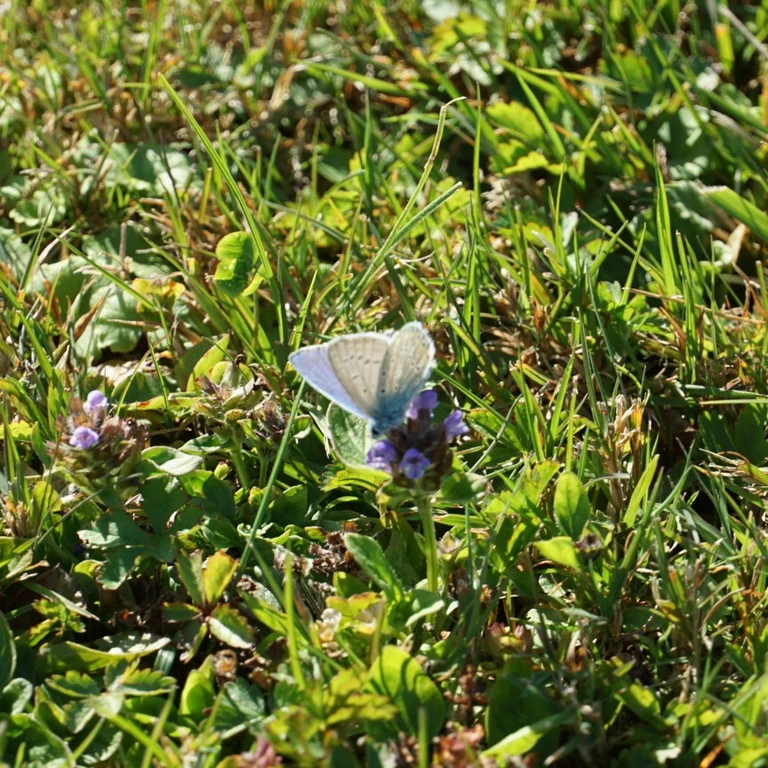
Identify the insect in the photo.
Polyommatus icarus
